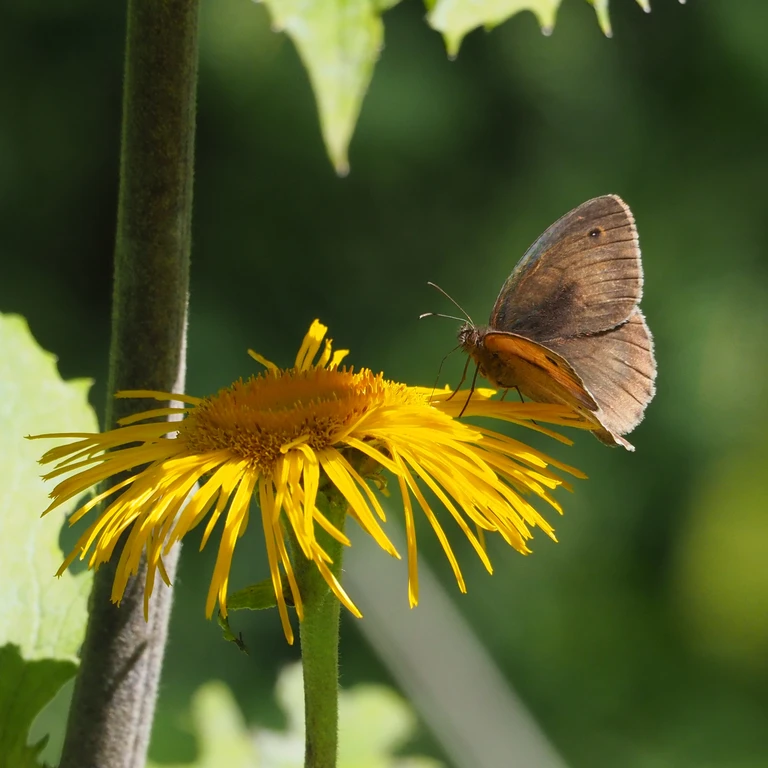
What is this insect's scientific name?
Maniola jurtina
